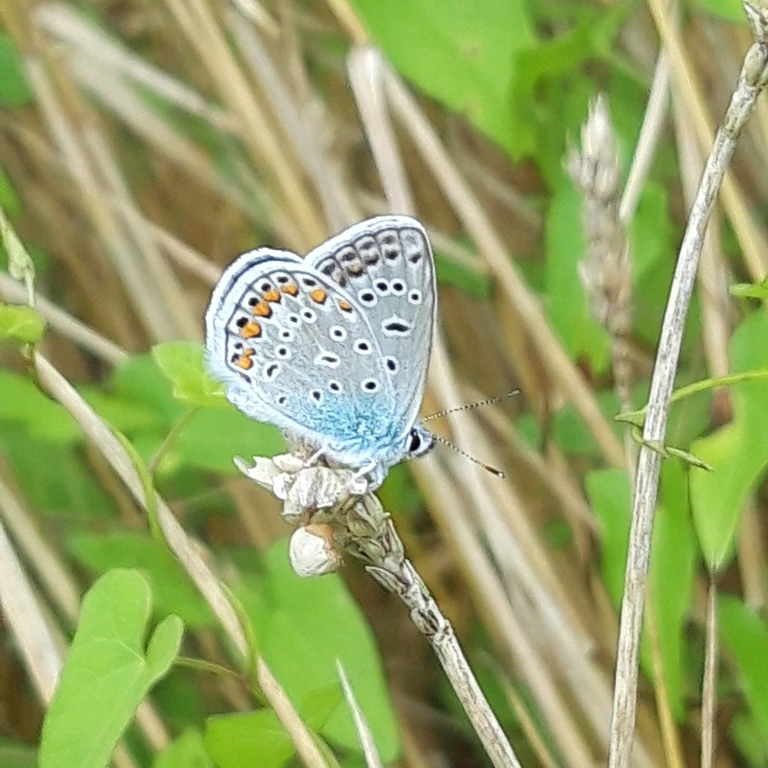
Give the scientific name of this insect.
Polyommatus icarus
